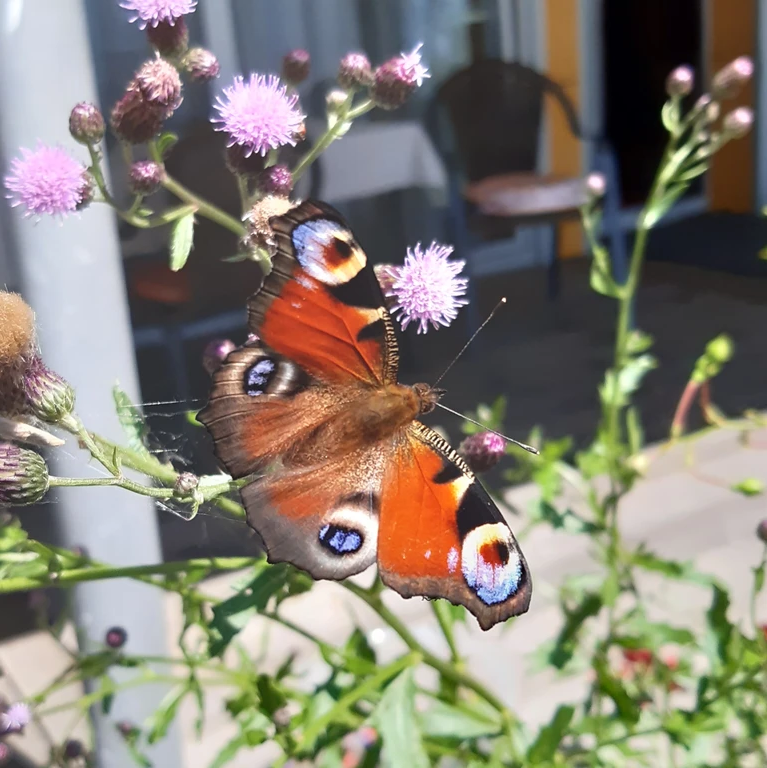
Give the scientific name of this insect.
Aglais io
